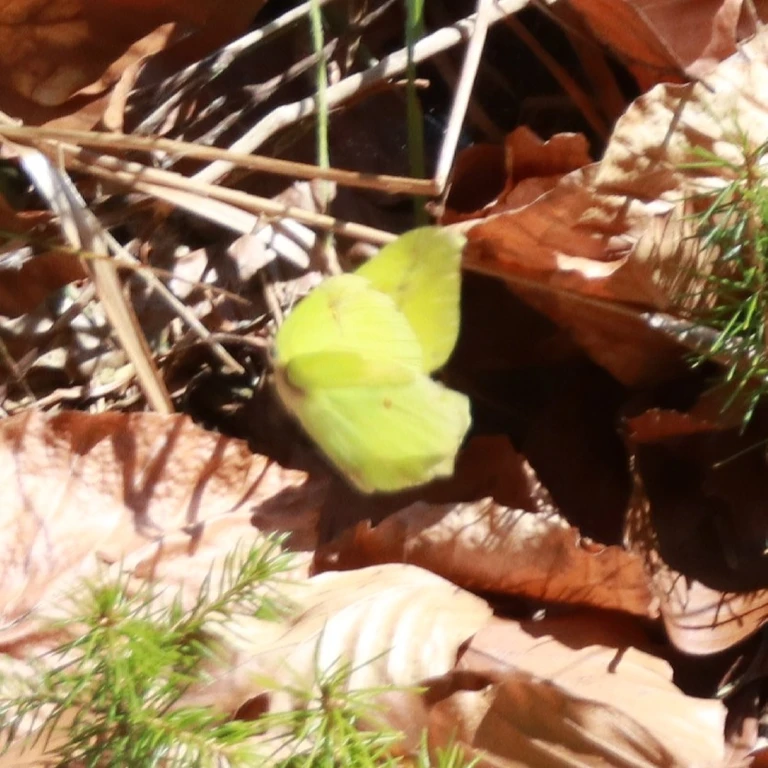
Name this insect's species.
Gonepteryx rhamni
